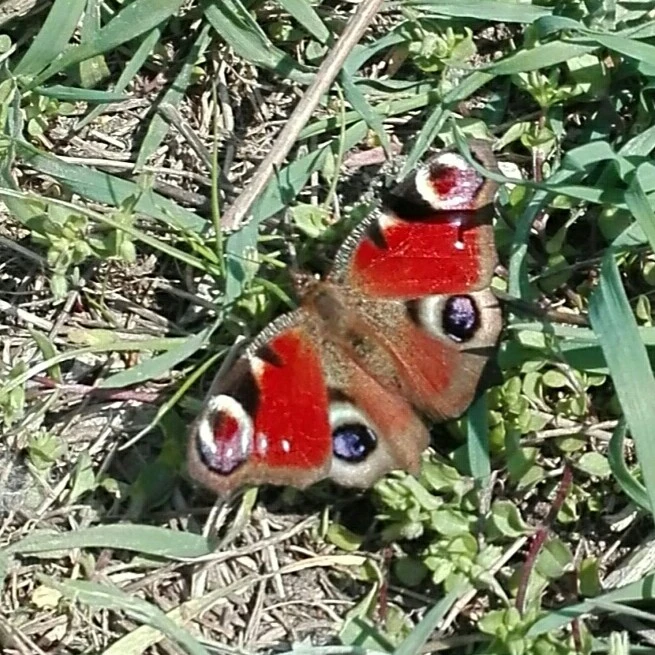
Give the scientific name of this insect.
Aglais io
